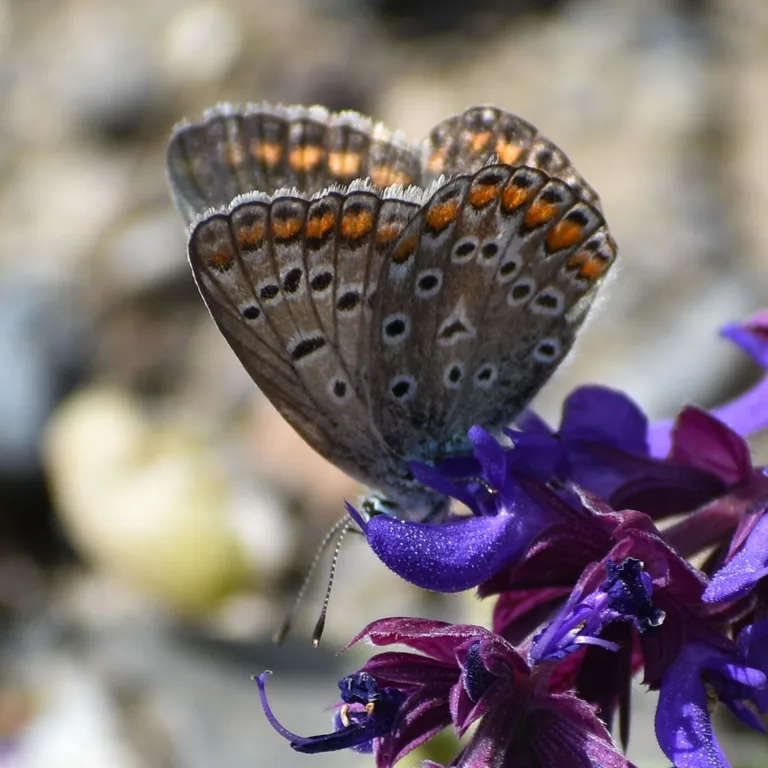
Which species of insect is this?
Polyommatus icarus
